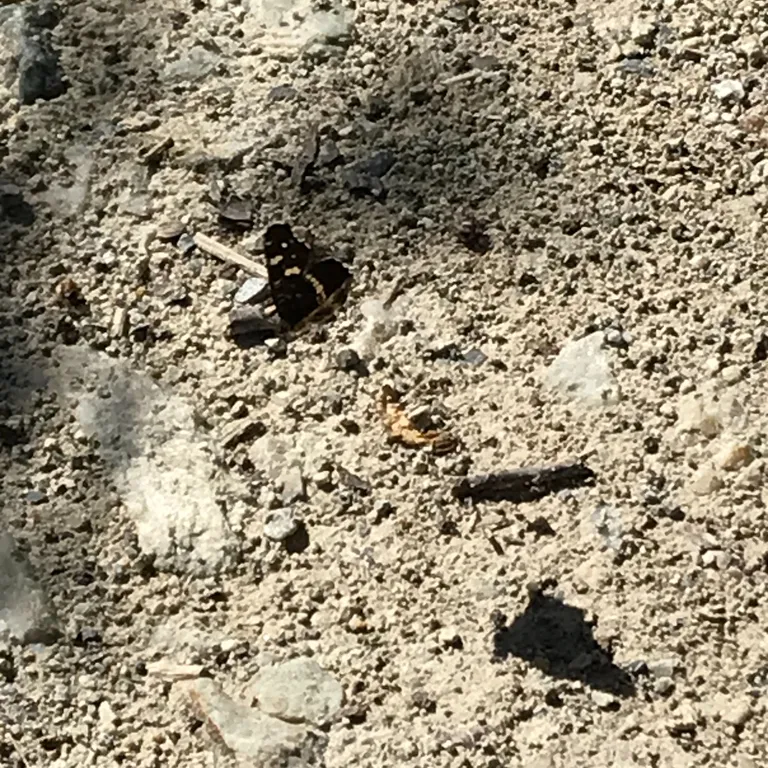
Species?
Araschnia levana
